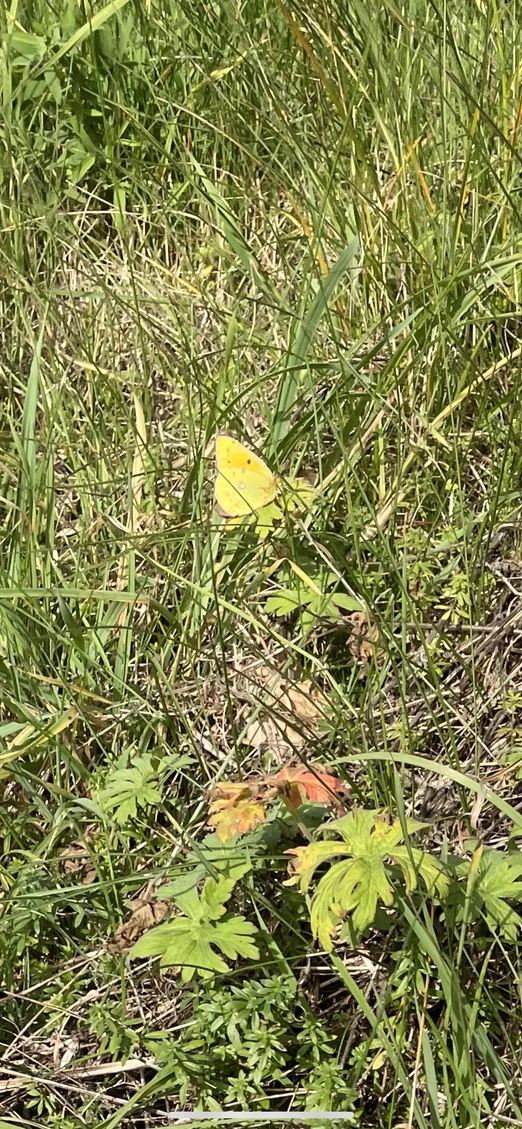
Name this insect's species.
Colias croceus
